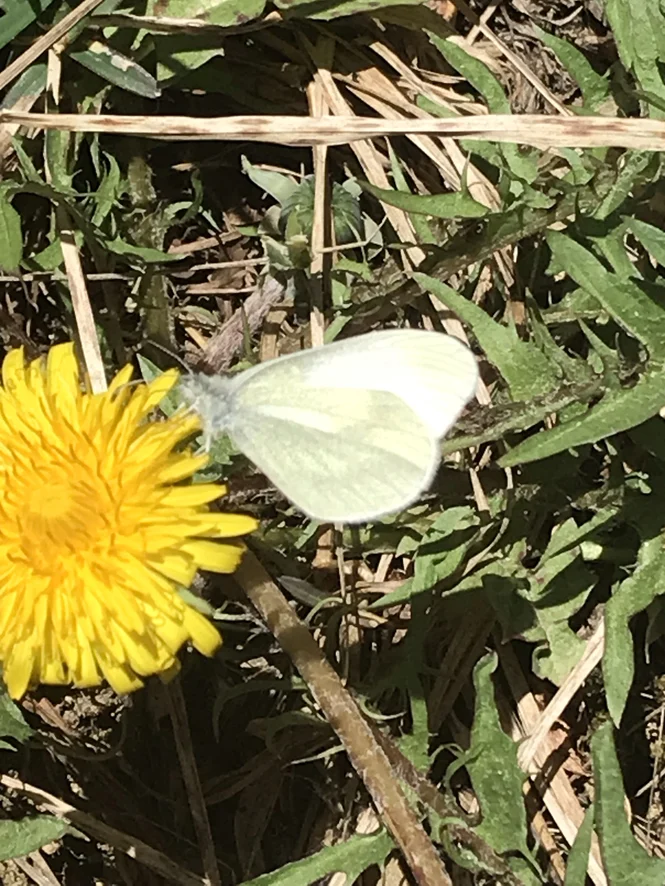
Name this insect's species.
Leptidea sinapis/juvernica
